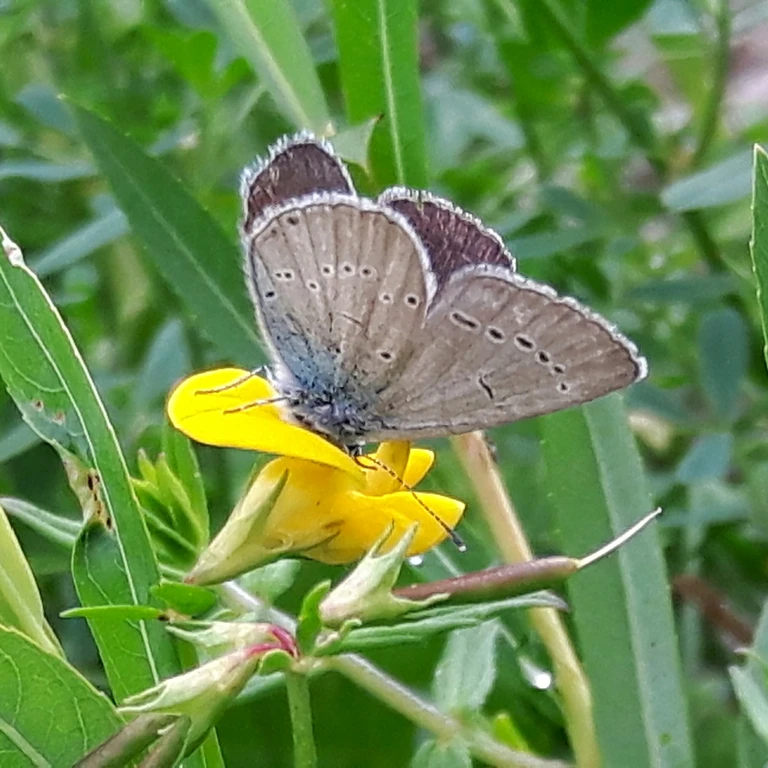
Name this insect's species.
Cupido minimus
